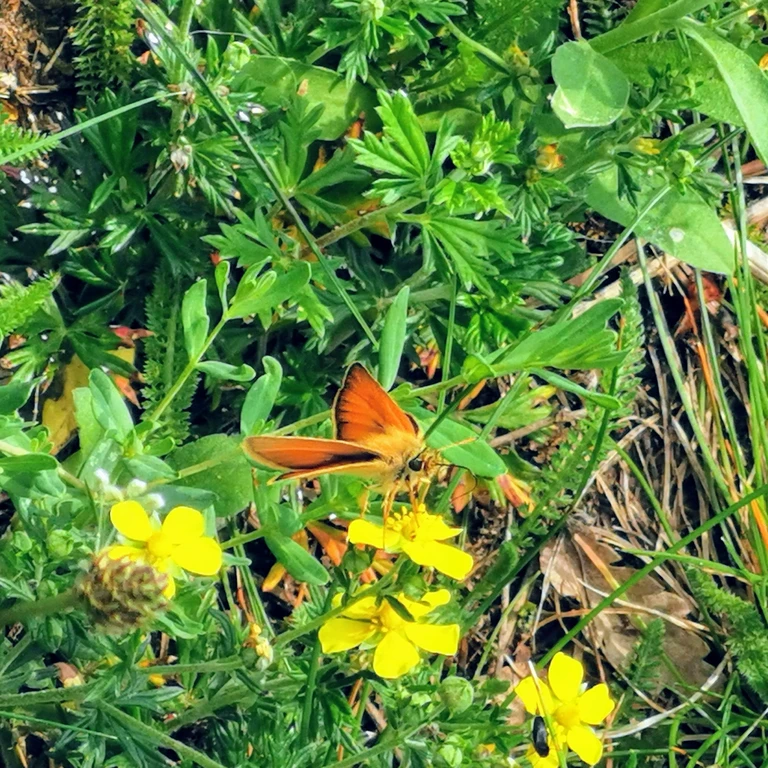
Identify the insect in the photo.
Thymelicus lineola
